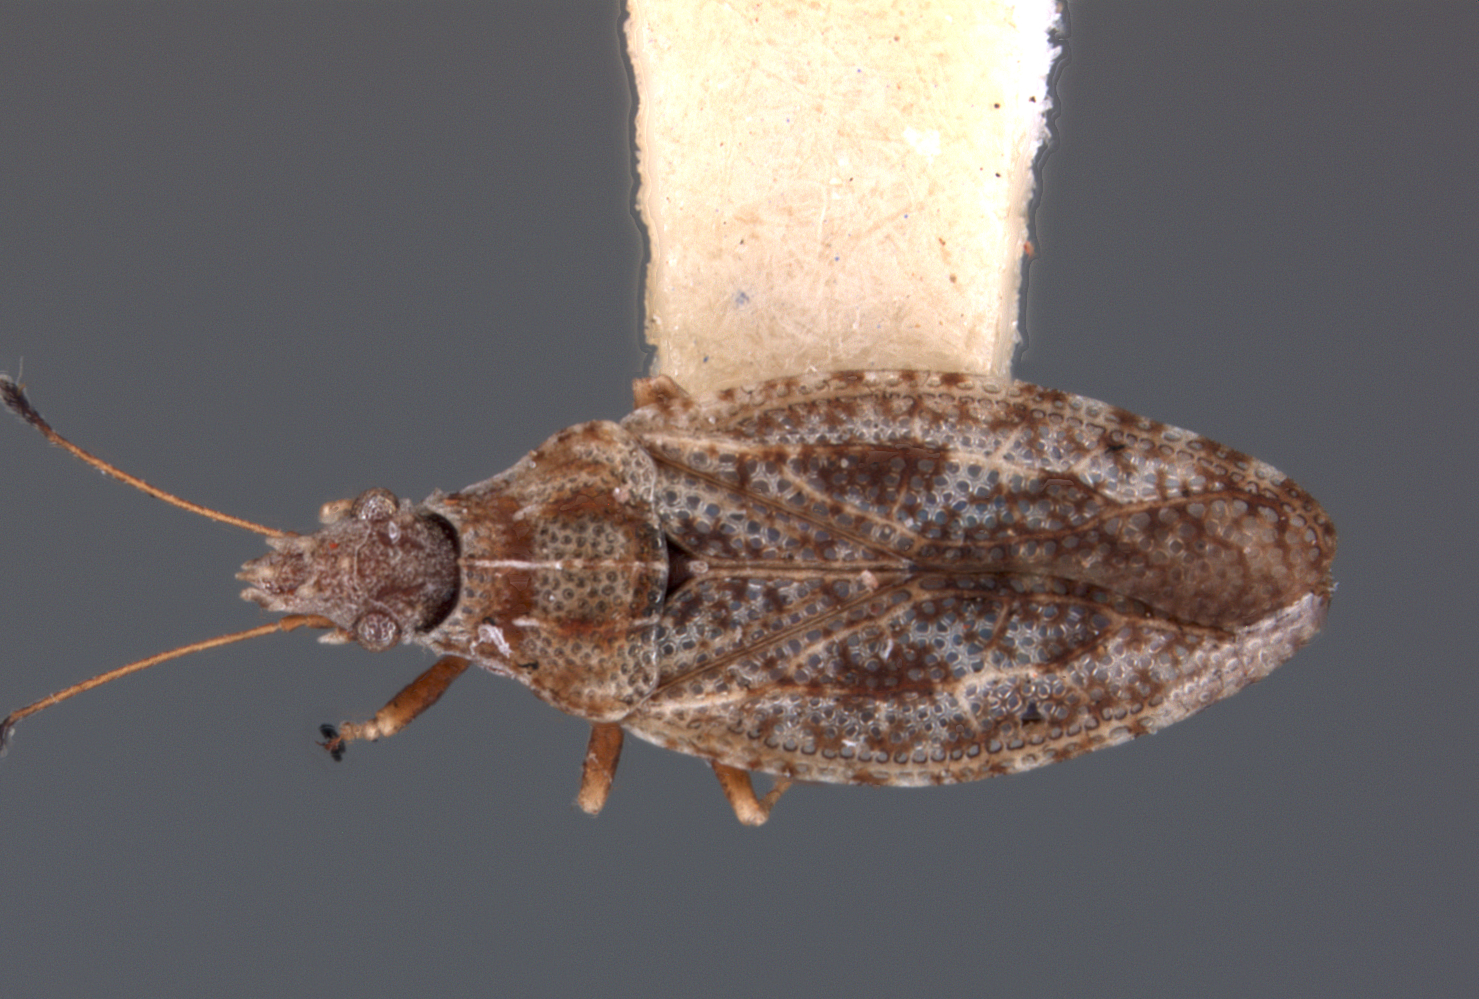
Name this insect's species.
Gonycentrum afrum
